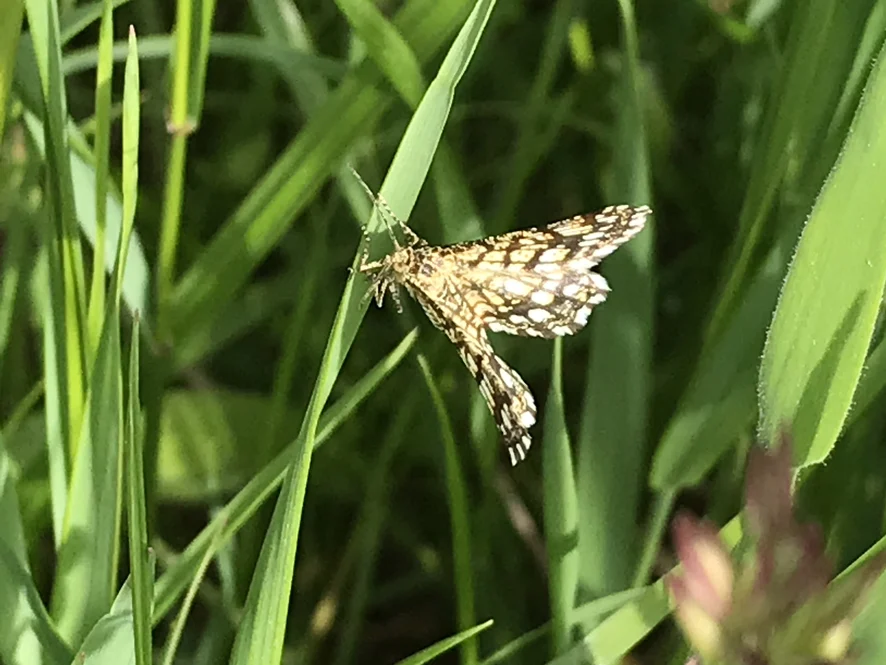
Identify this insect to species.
Chiasmia clathrata
